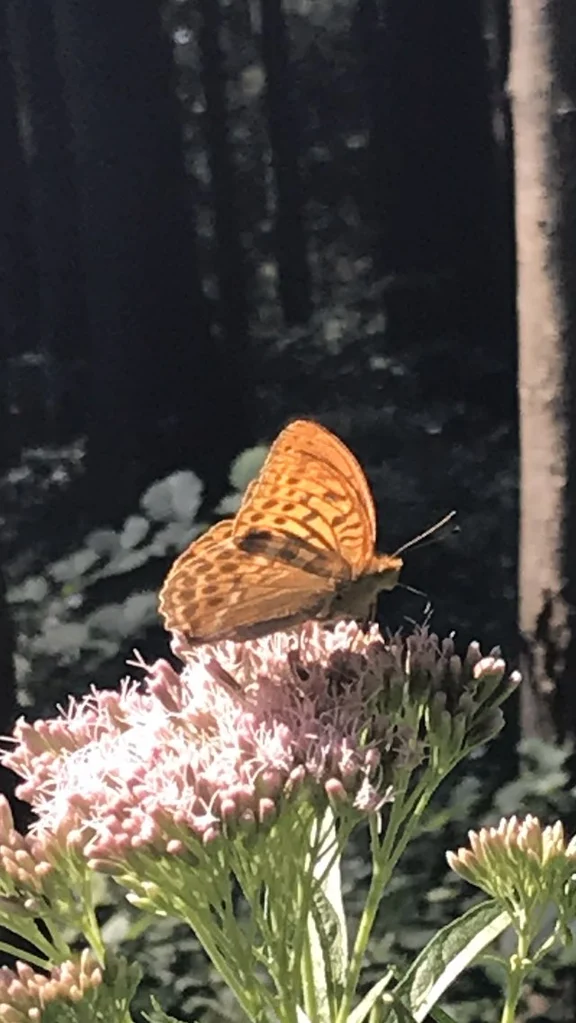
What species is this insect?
Argynnis paphia
